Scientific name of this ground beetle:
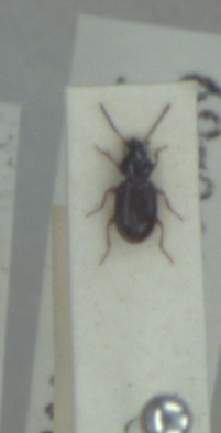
Bembidion gilvipes
